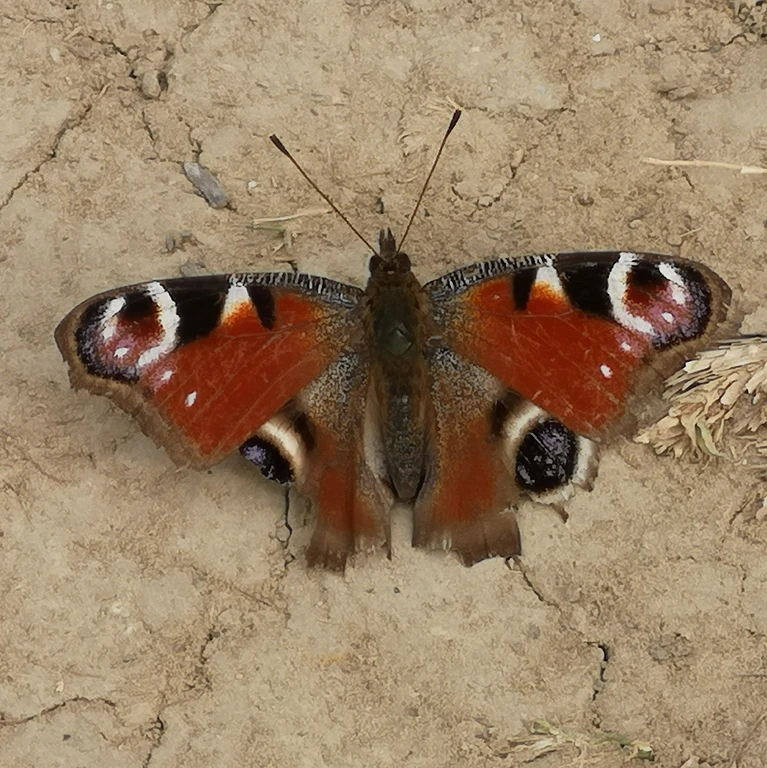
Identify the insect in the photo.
Aglais io
